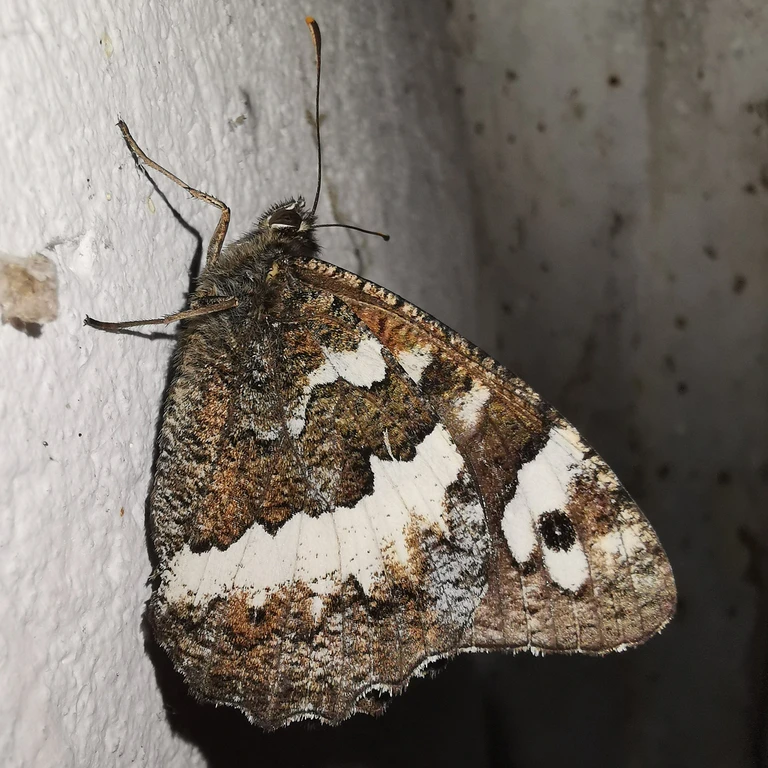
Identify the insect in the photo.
Brintesia circe
